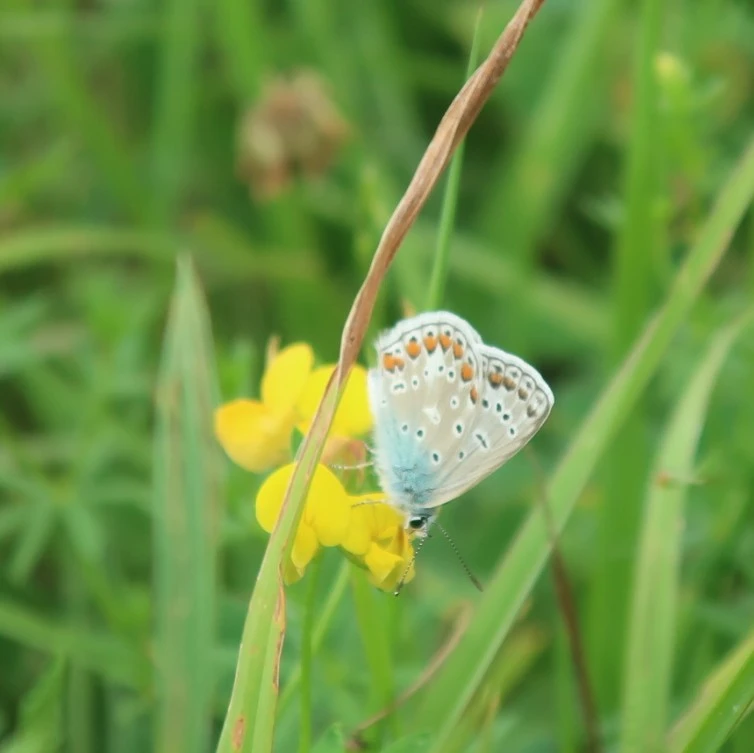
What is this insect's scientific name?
Polyommatus icarus
